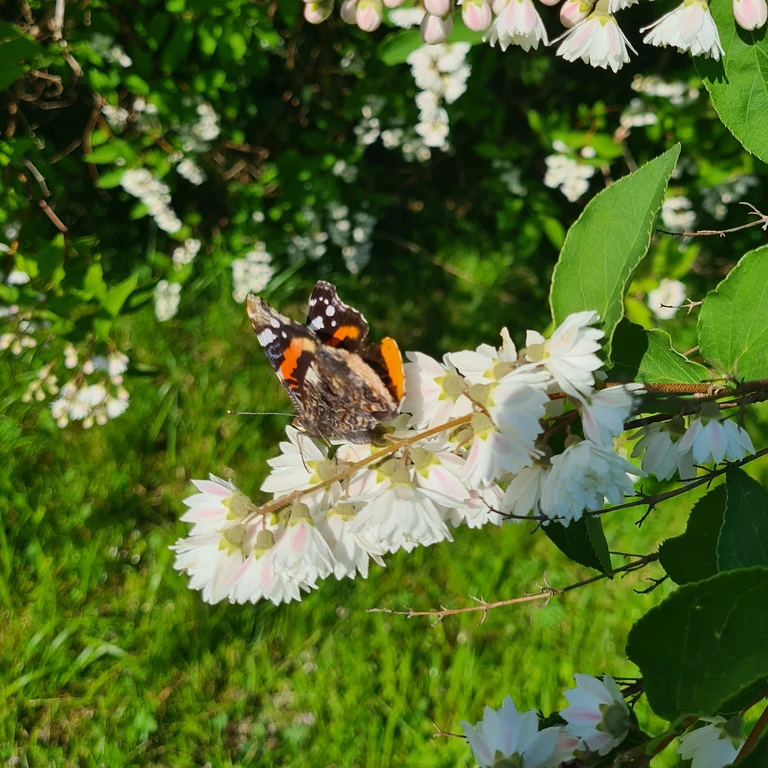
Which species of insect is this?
Vanessa atalanta
